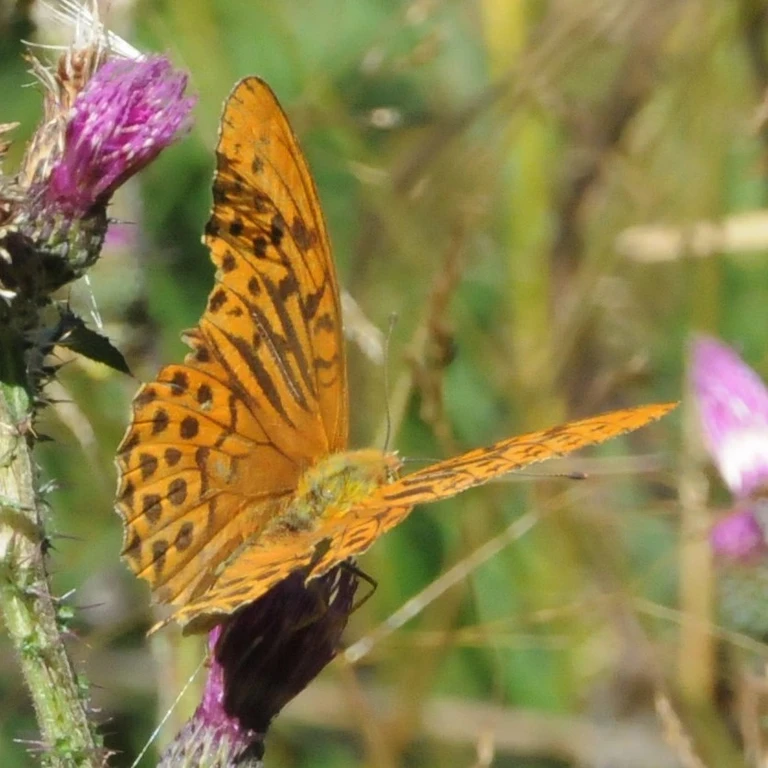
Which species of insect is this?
Argynnis paphia
